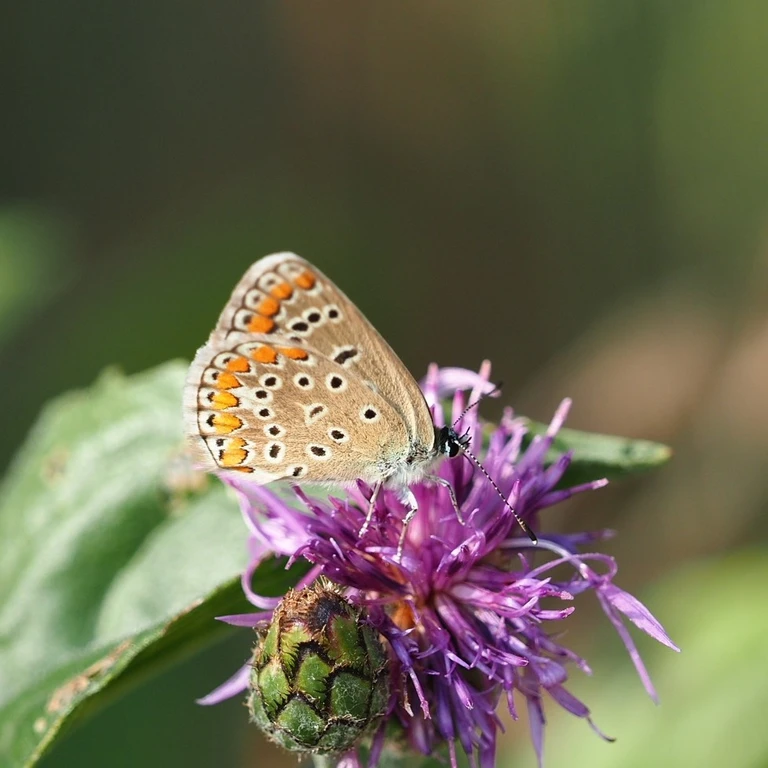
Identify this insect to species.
Polyommatus icarus
